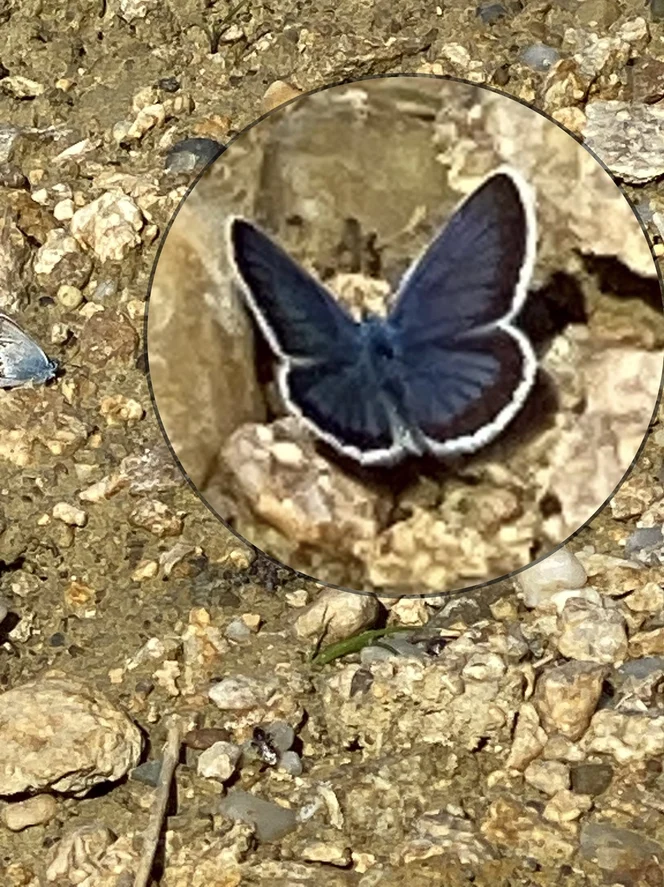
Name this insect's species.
Plebejus argus
